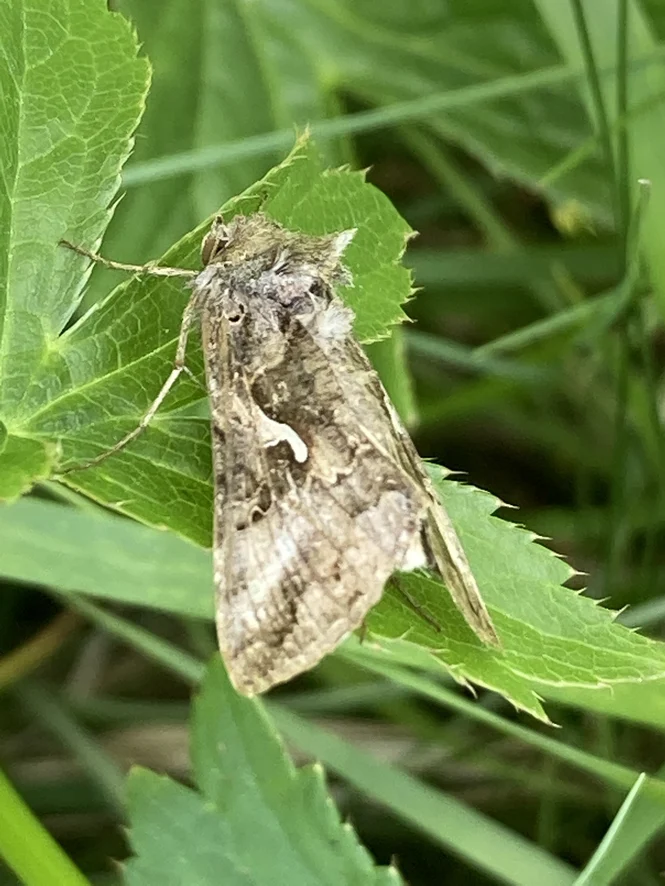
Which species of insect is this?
Autographa gamma
